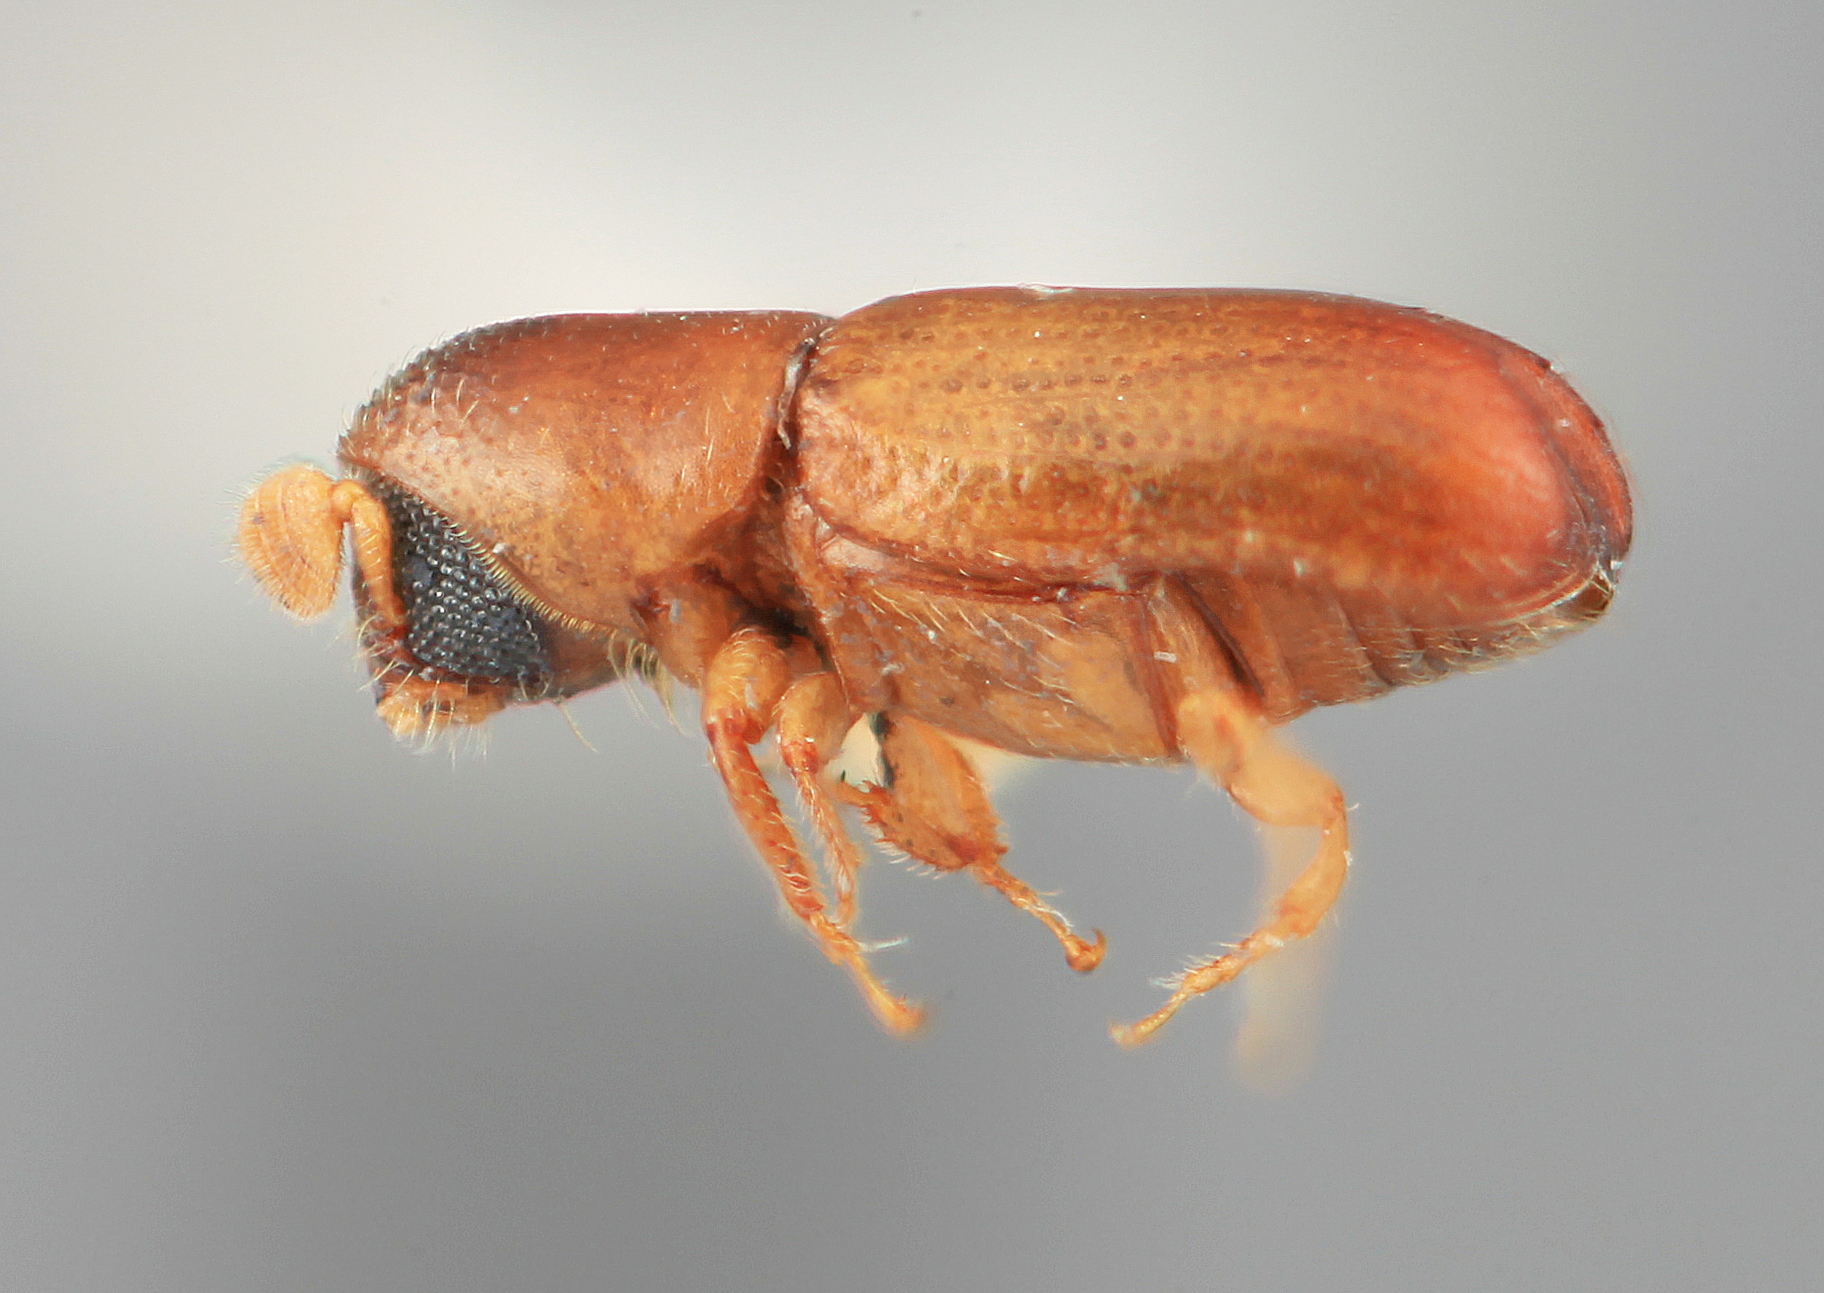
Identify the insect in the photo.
Microcorthylus invalidus
